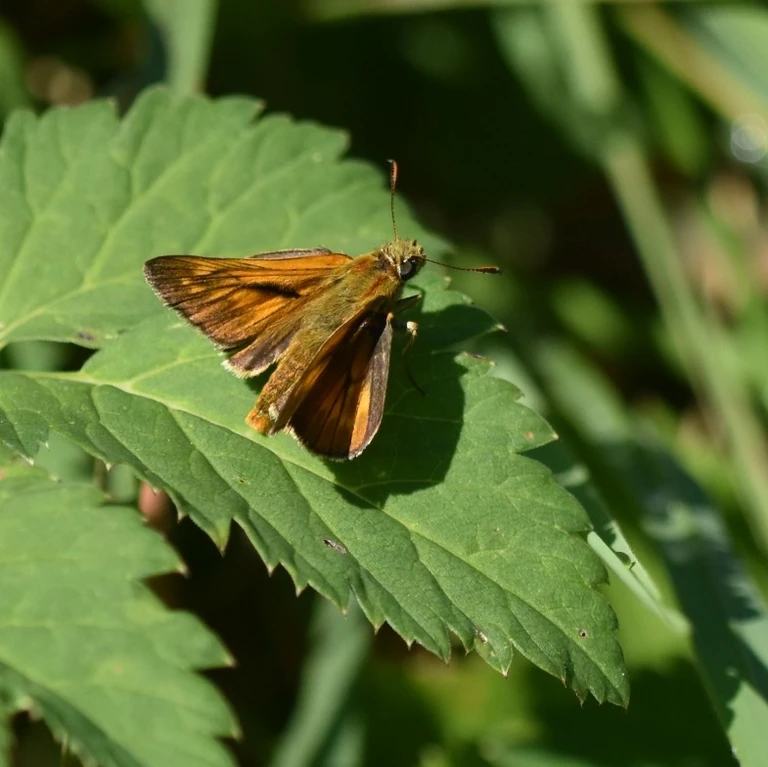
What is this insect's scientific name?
Ochlodes sylvanus (also Ochlodes venata)
